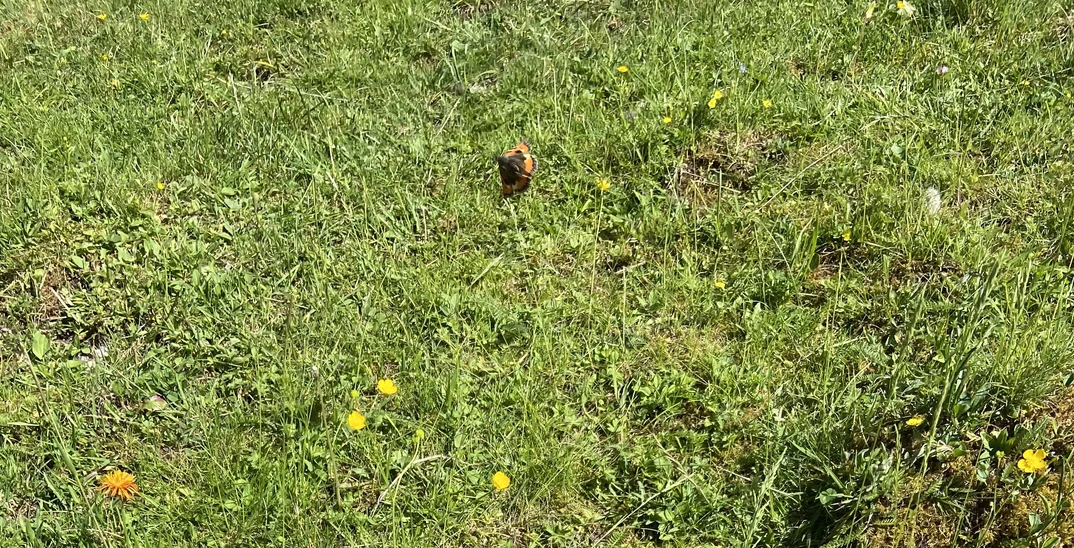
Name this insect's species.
Aglais urticae
